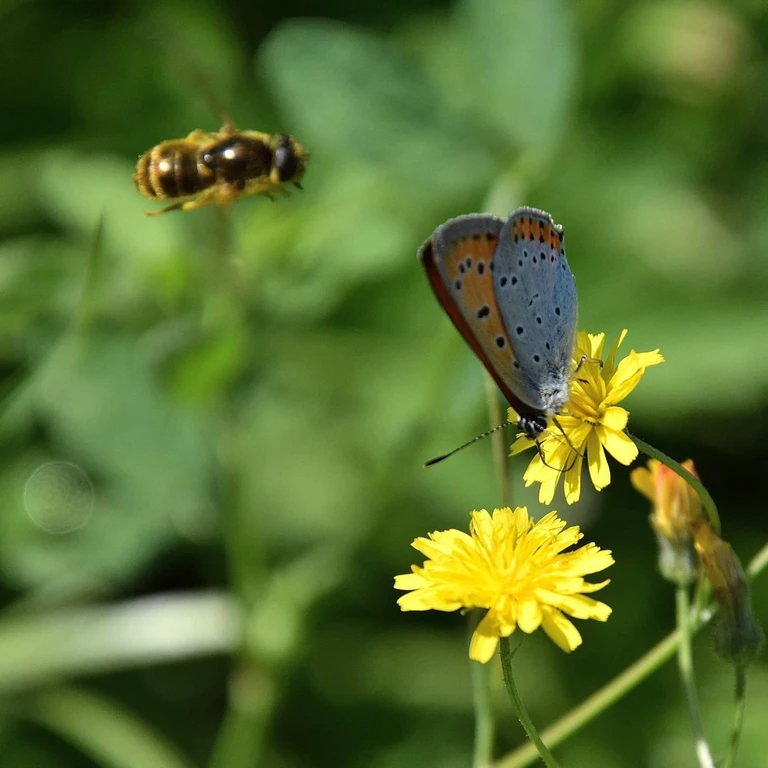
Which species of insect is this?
Lycaena dispar
